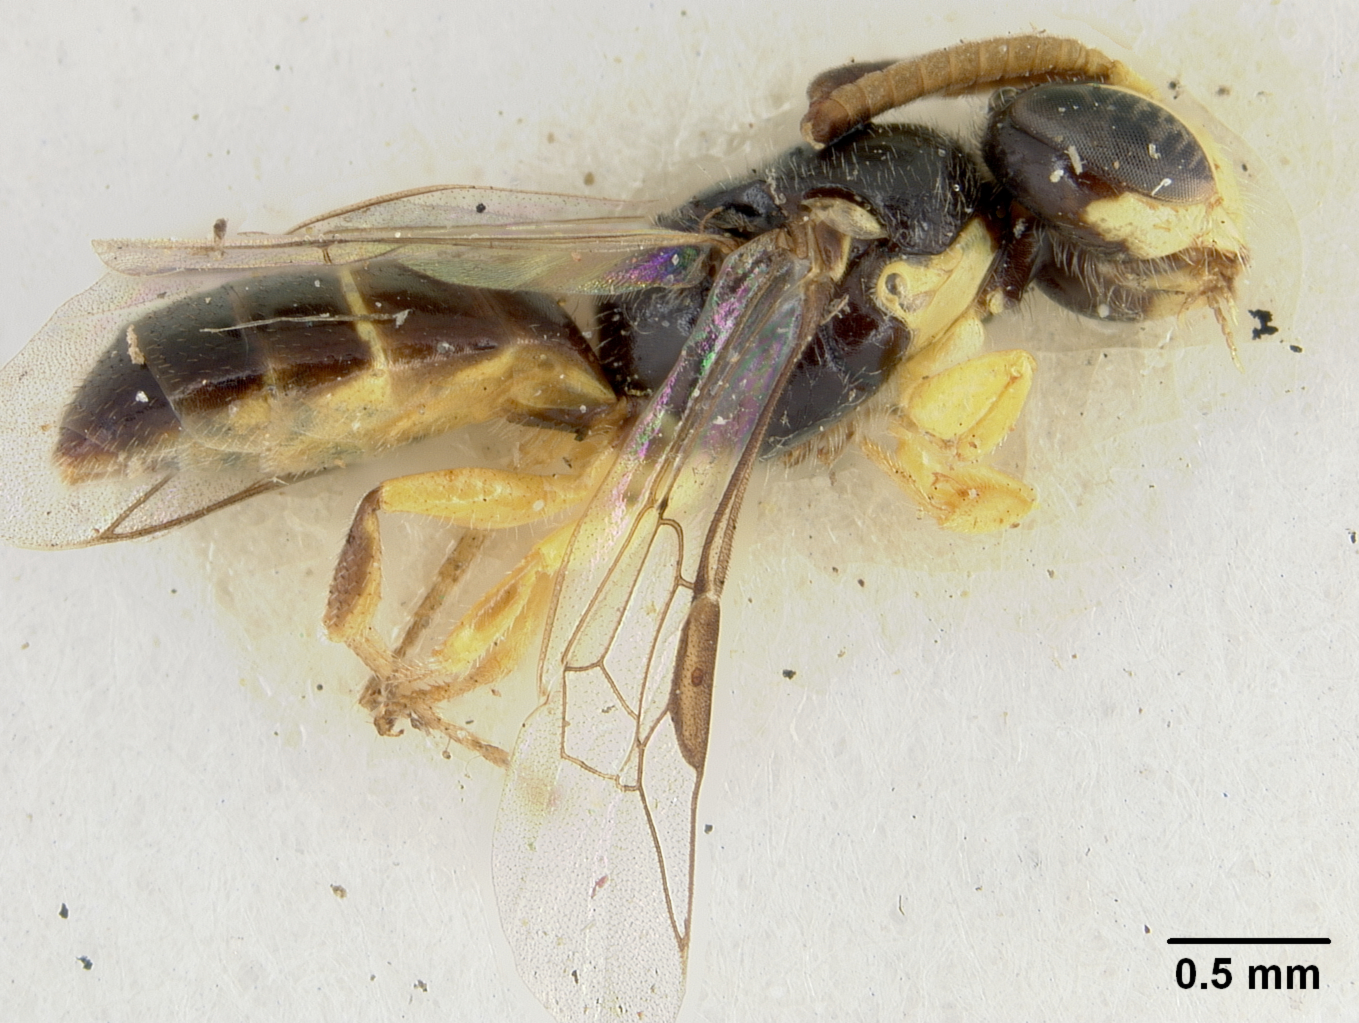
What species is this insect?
Euryglossa mutica
